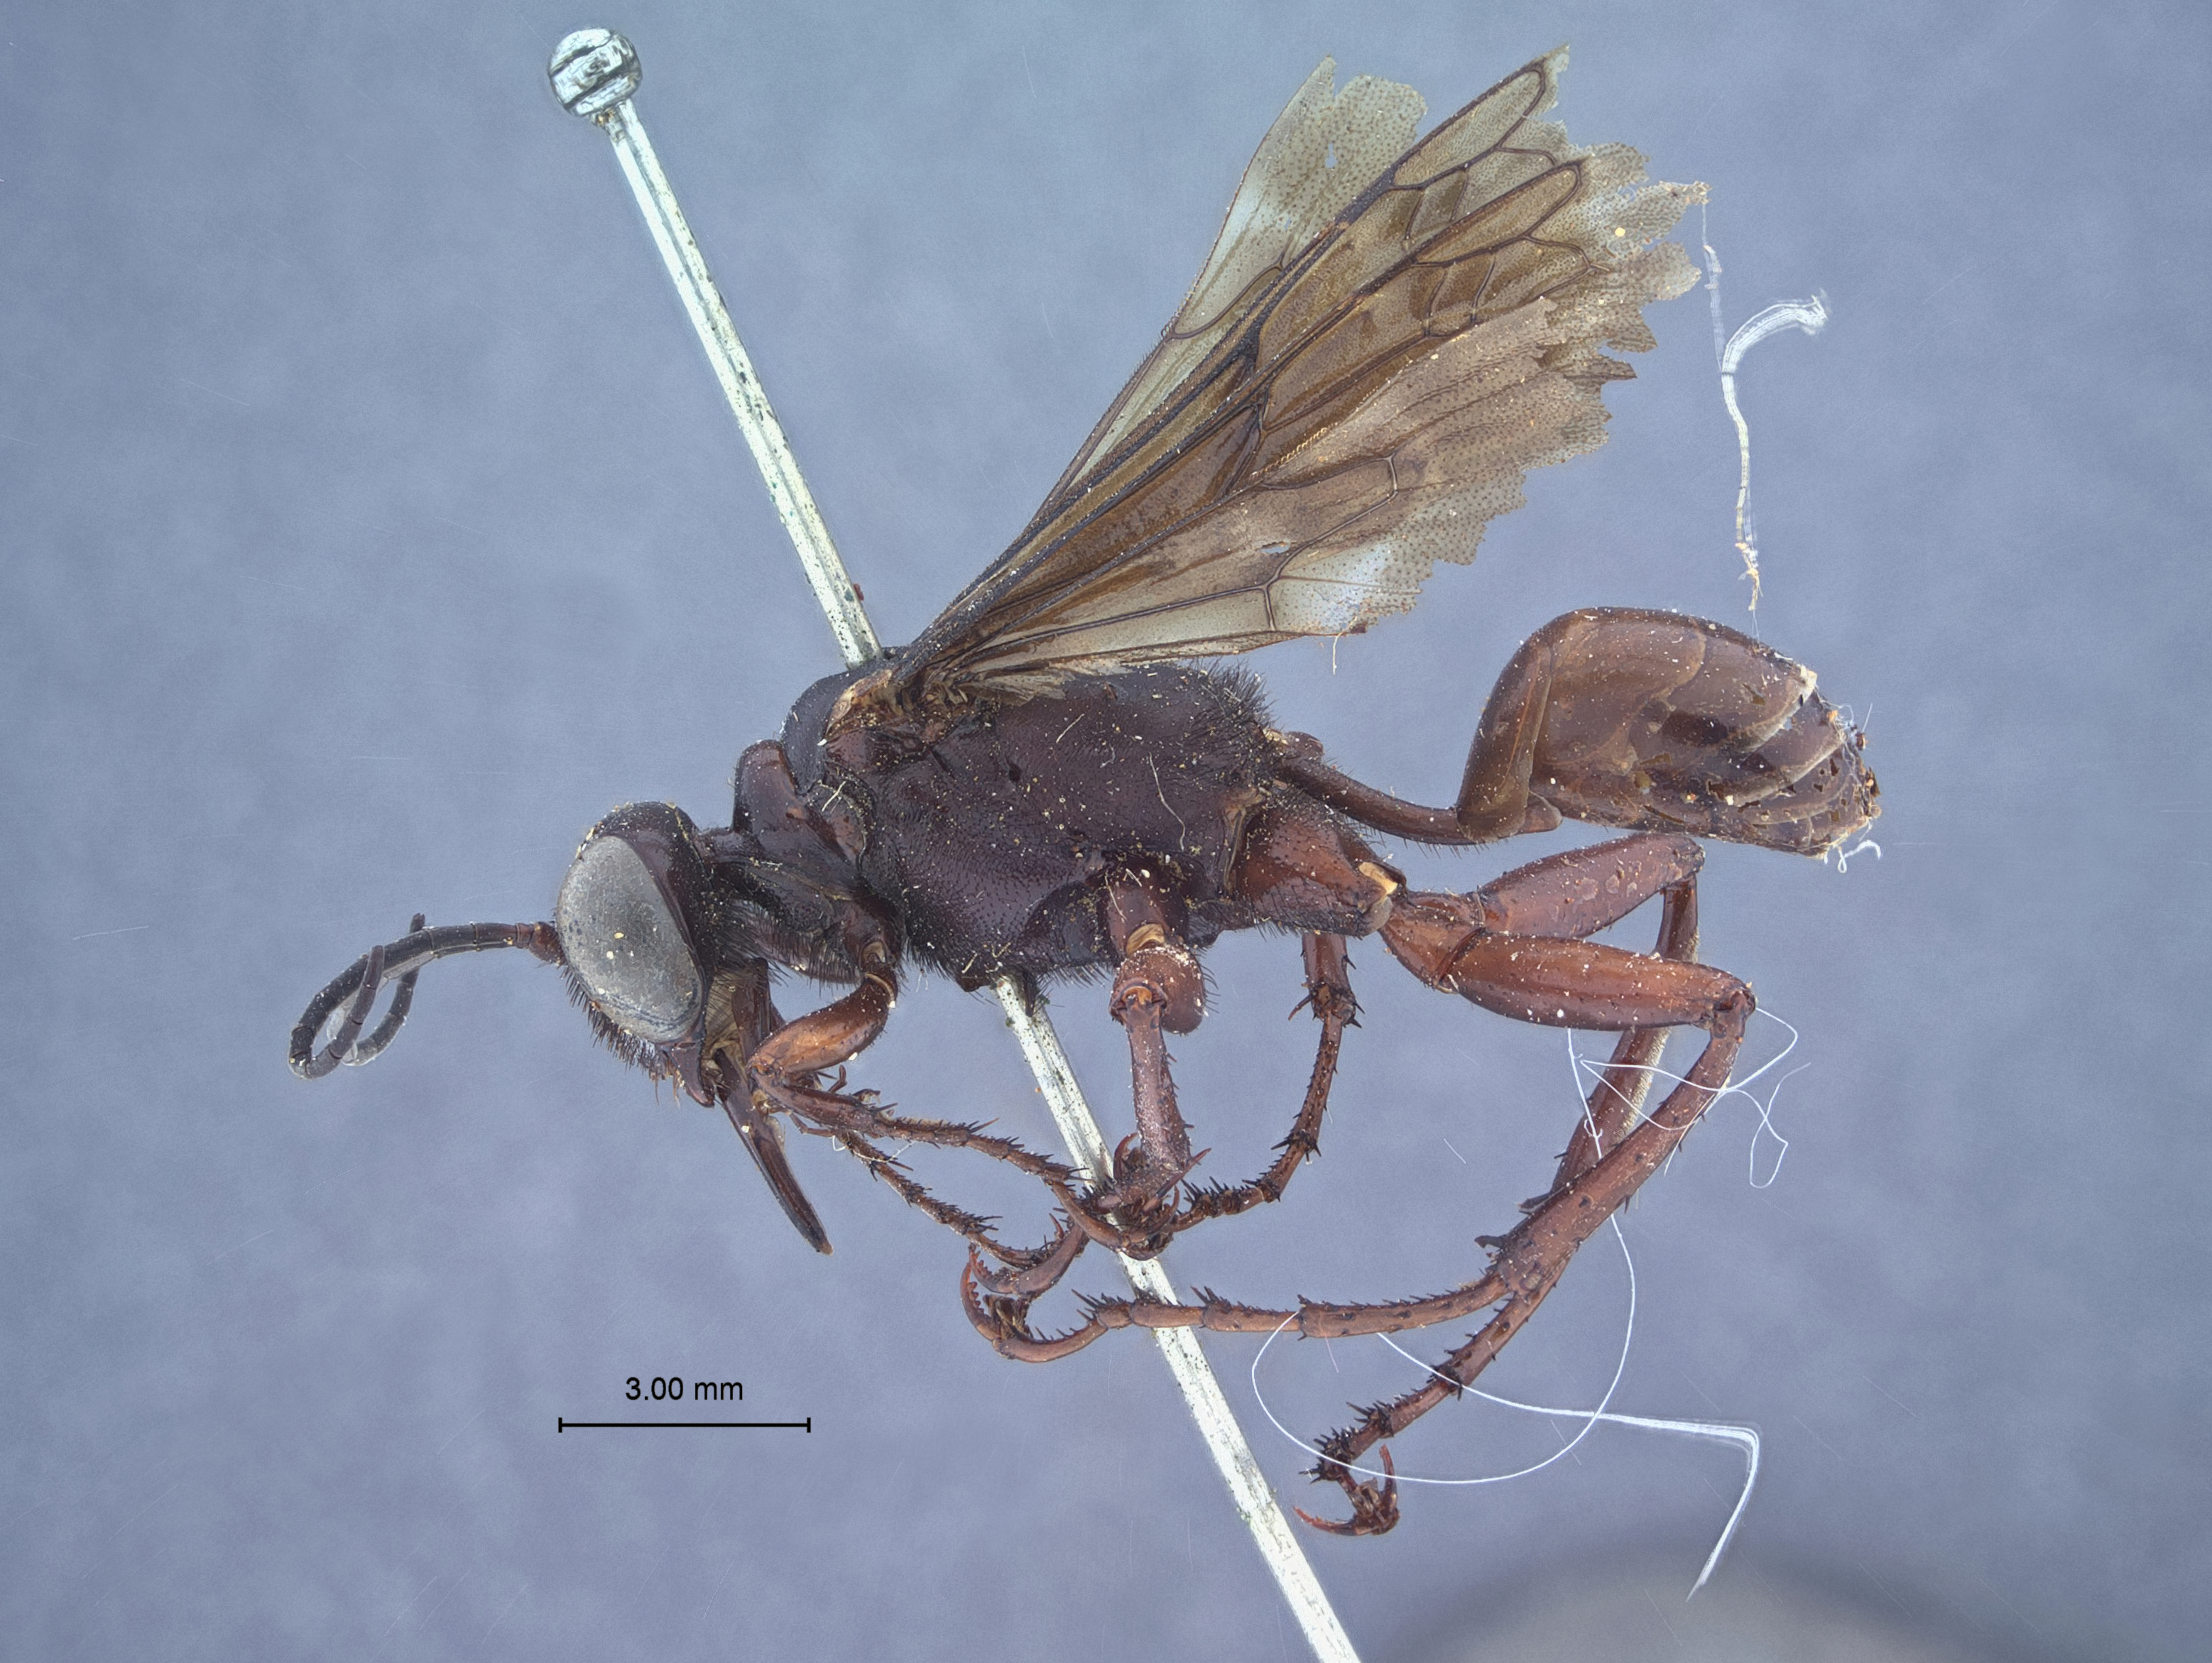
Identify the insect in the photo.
Priononyx brunnipes
